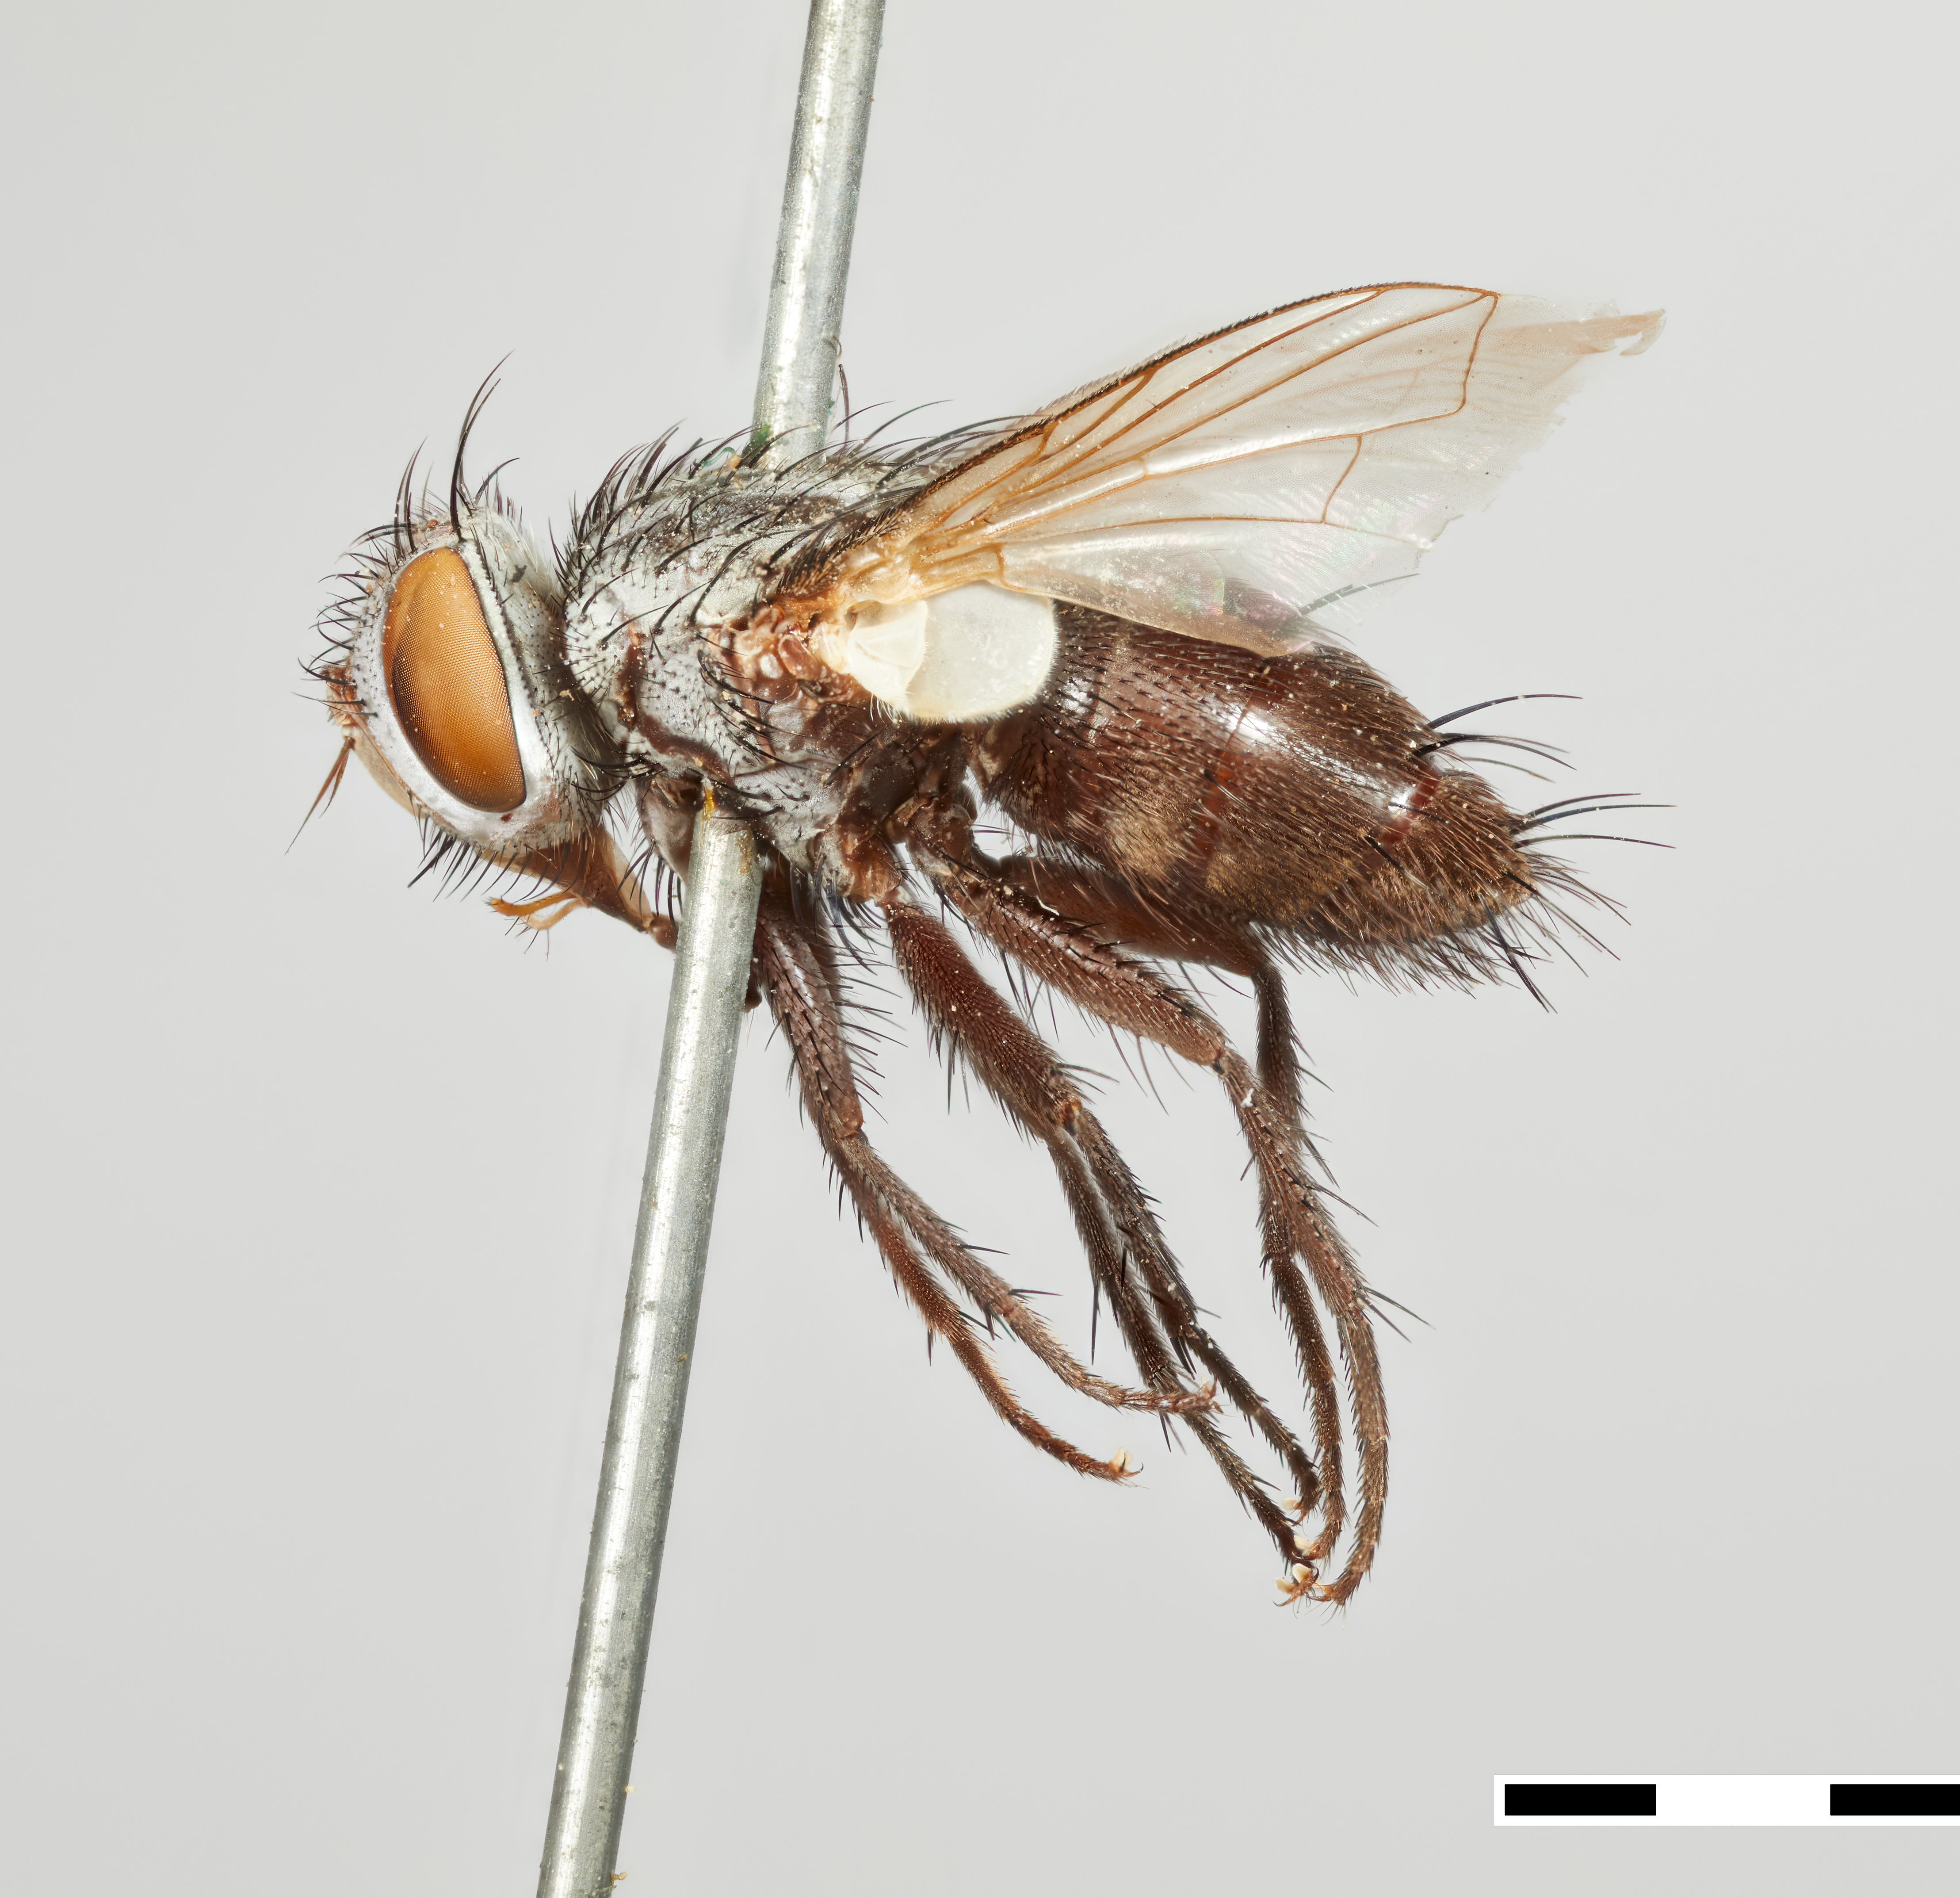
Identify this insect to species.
Zizyphomyia celer
